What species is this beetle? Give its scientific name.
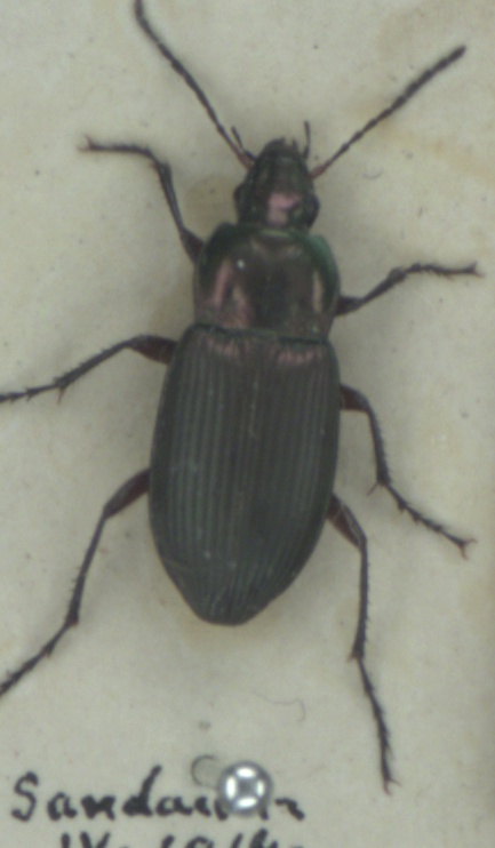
Poecilus cupreus
